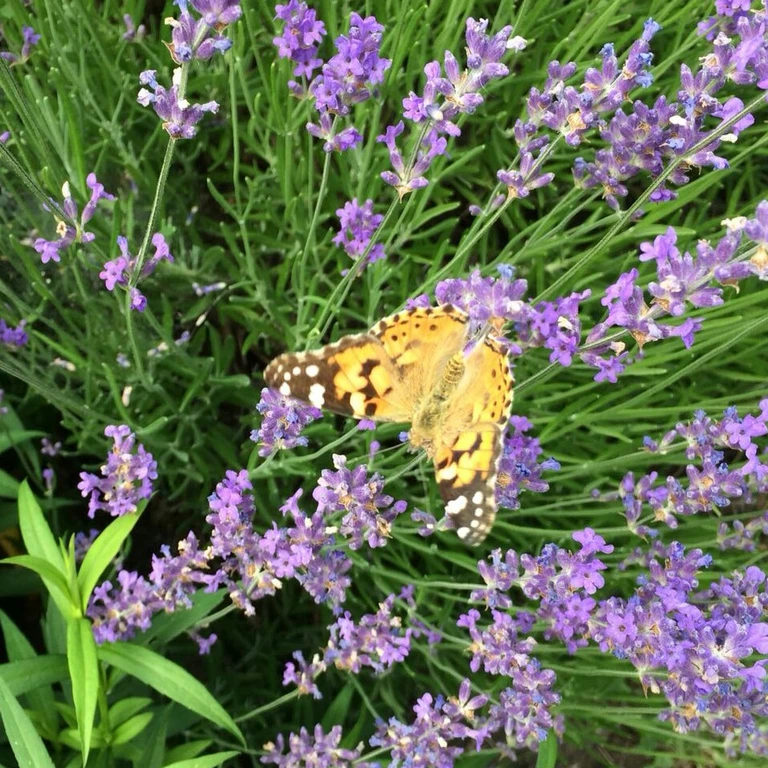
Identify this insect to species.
Vanessa cardui
